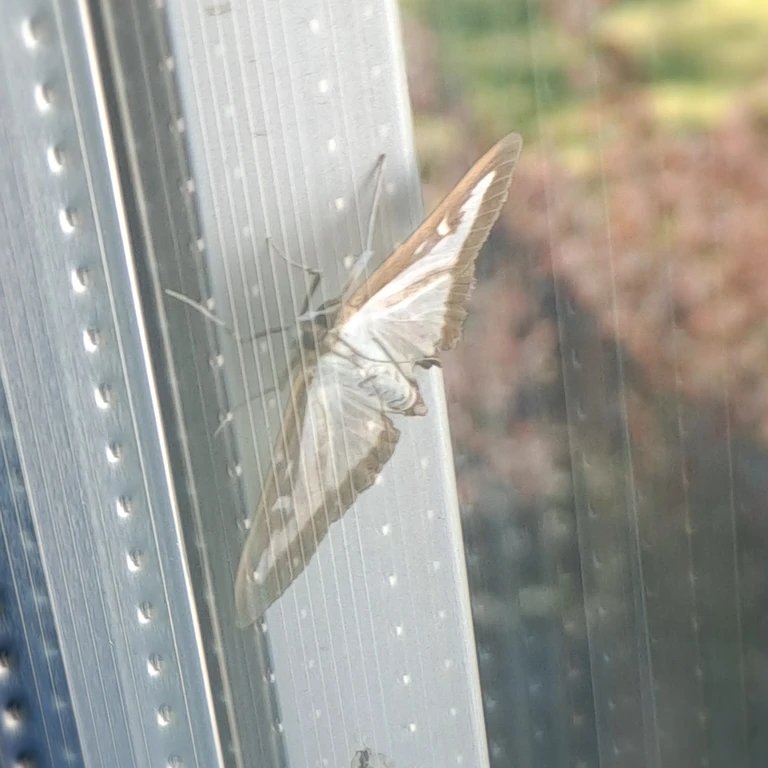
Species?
Cydalima perspectalis
